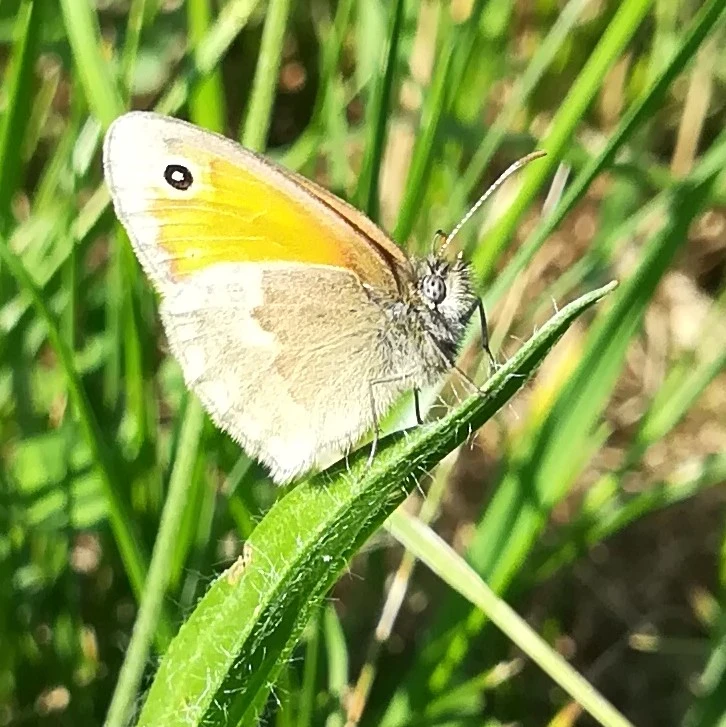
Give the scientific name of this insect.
Coenonympha pamphilus
